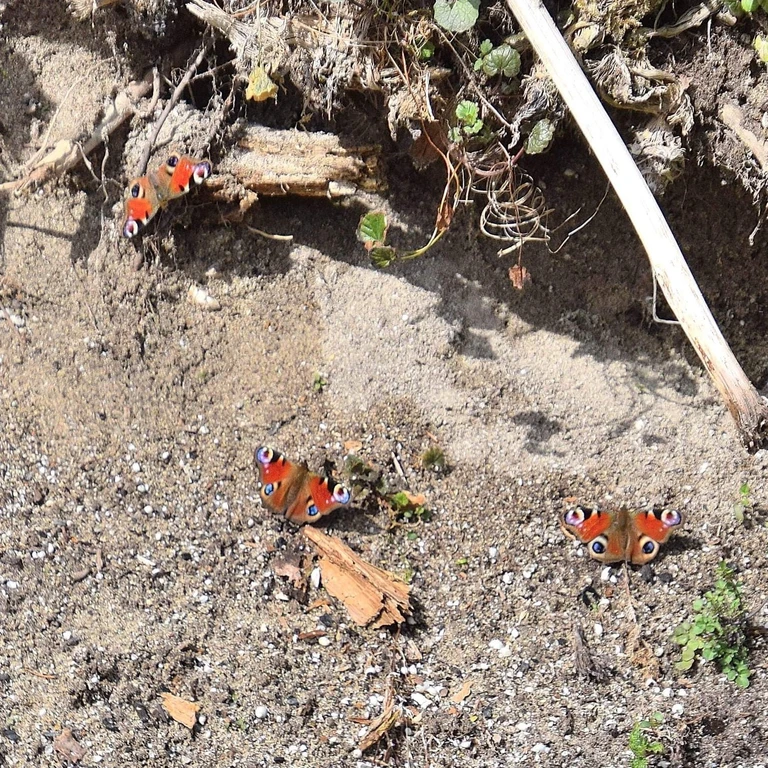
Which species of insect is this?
Aglais io
